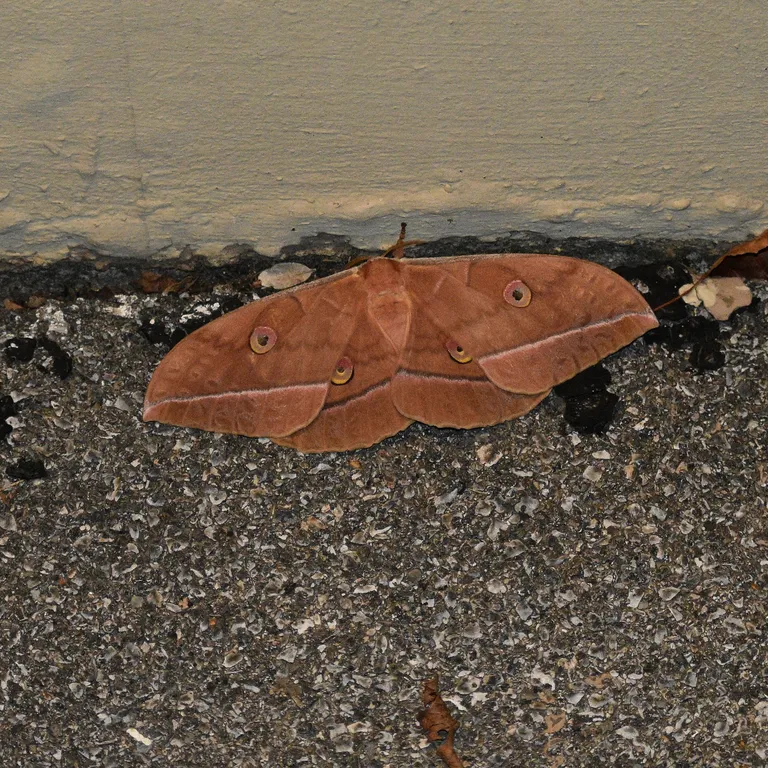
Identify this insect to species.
Antheraea yamamai
